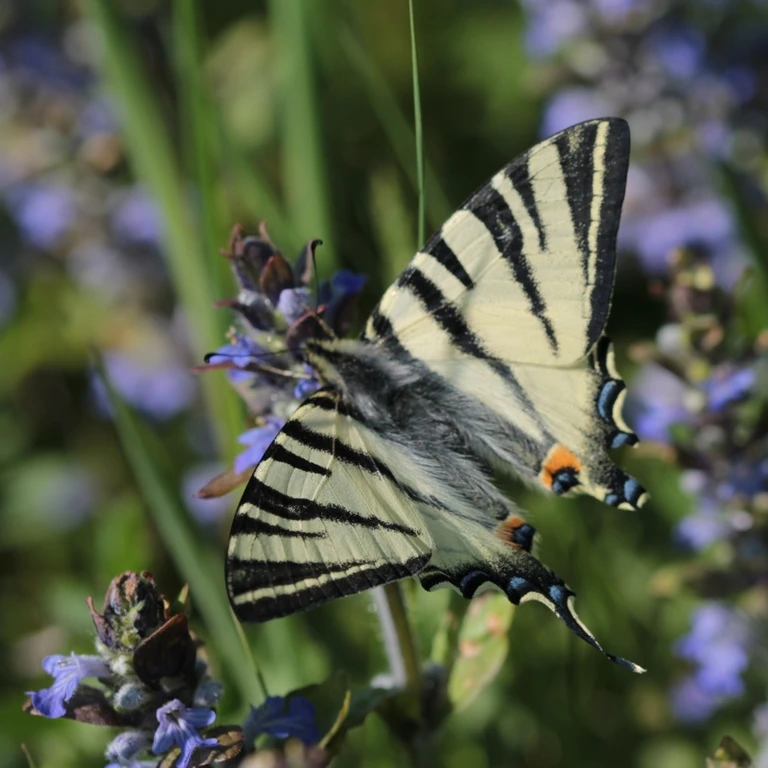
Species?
Iphiclides podalirius
